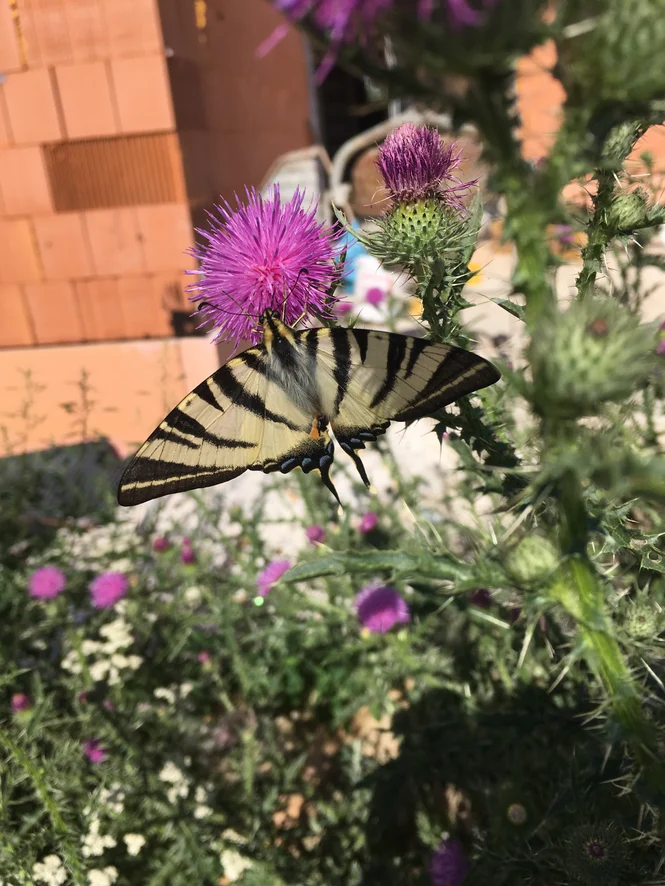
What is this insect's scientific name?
Iphiclides podalirius
